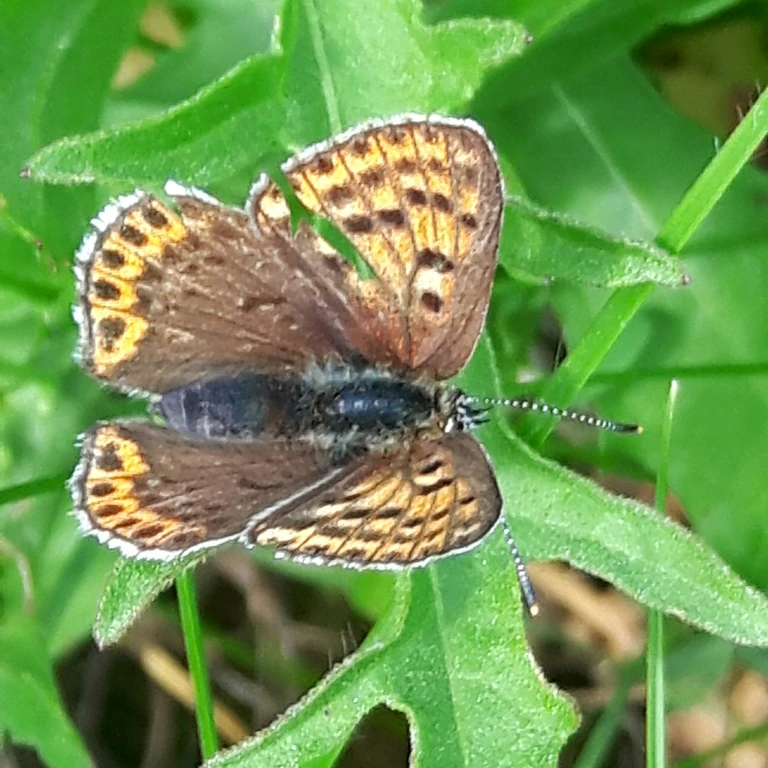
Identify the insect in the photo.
Lycaena tityrus (also Loweia tityrus)
